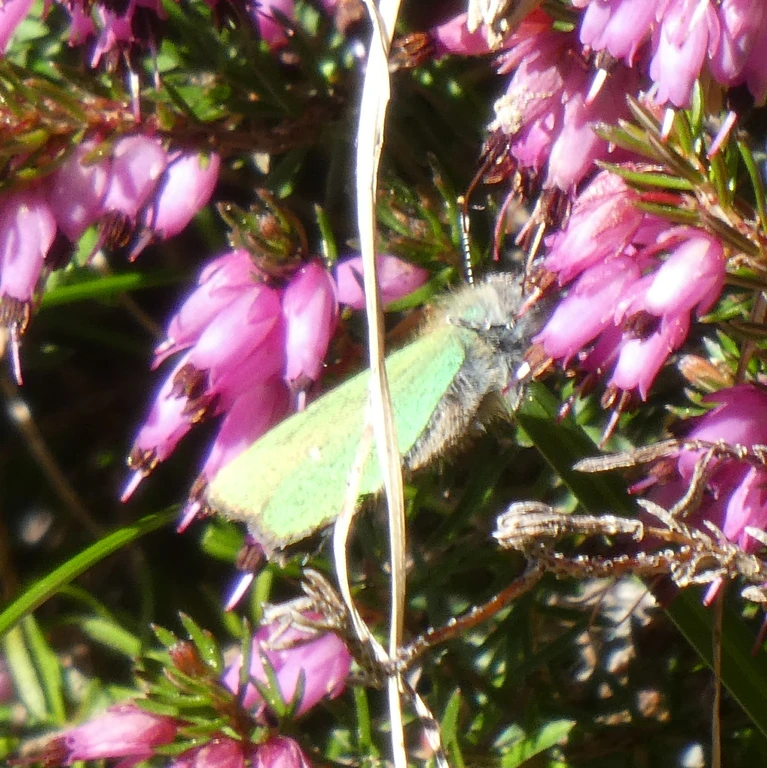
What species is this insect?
Callophrys rubi
